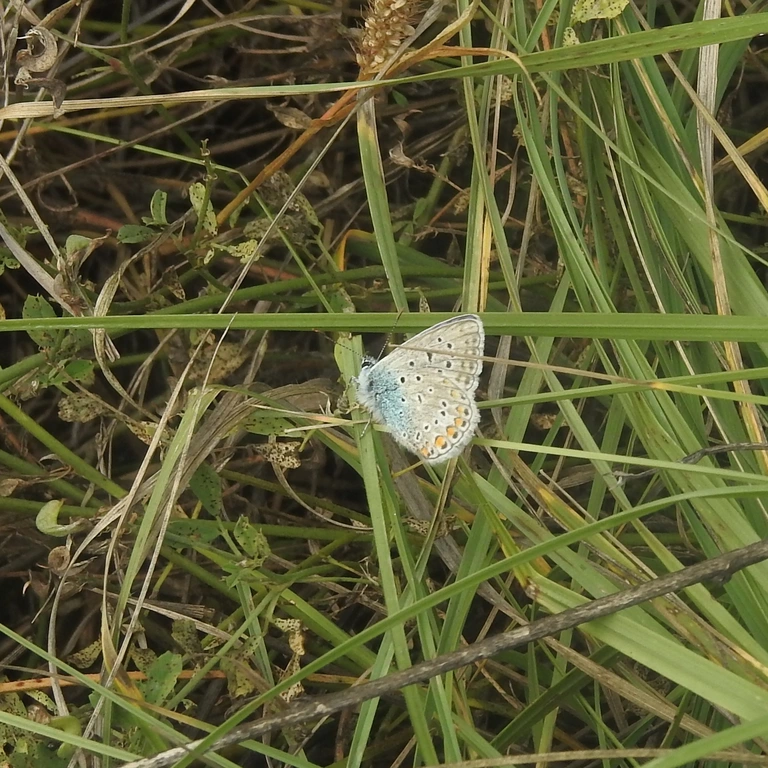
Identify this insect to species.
Polyommatus icarus
